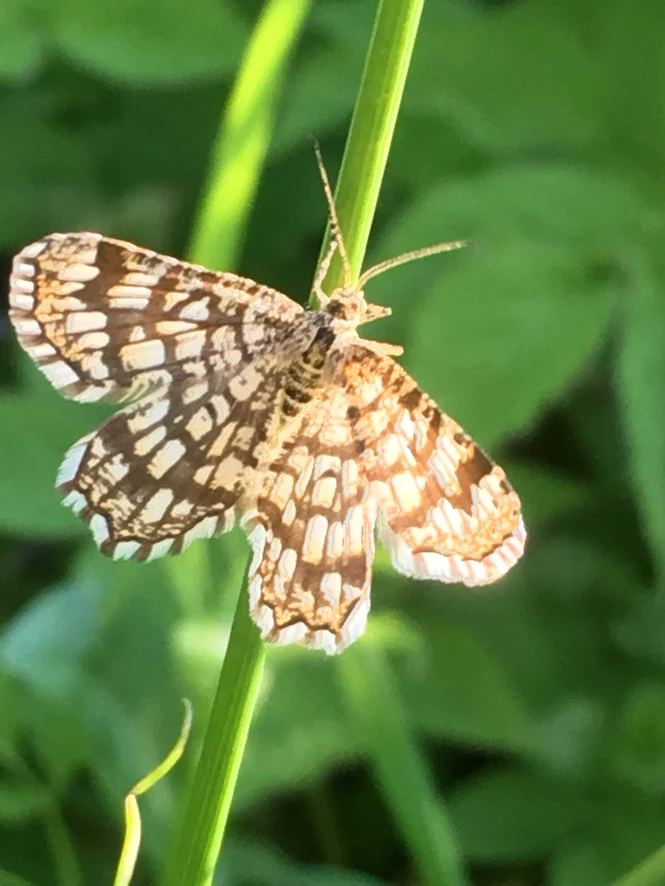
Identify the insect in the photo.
Chiasmia clathrata
